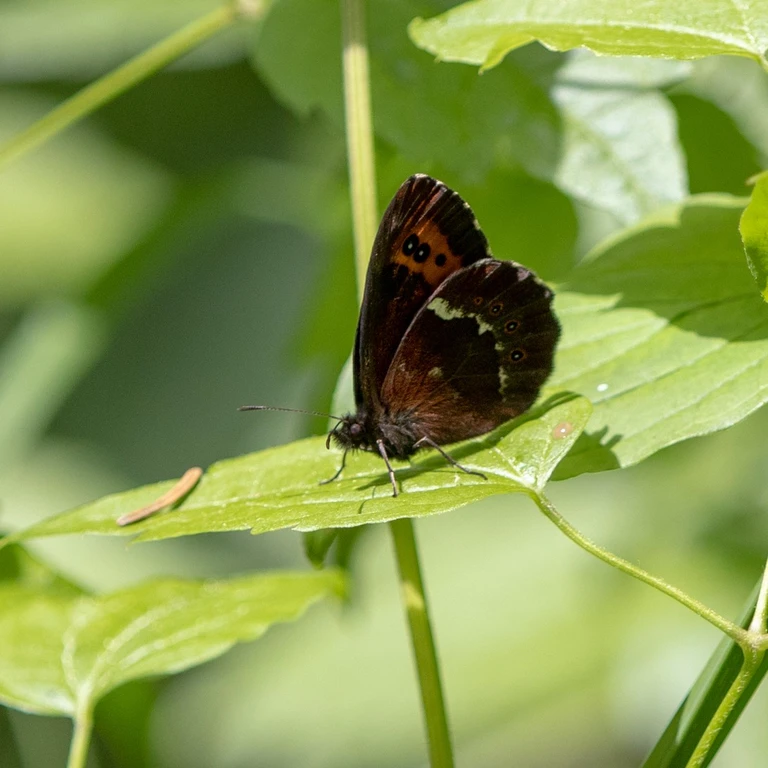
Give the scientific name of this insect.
Erebia ligea
